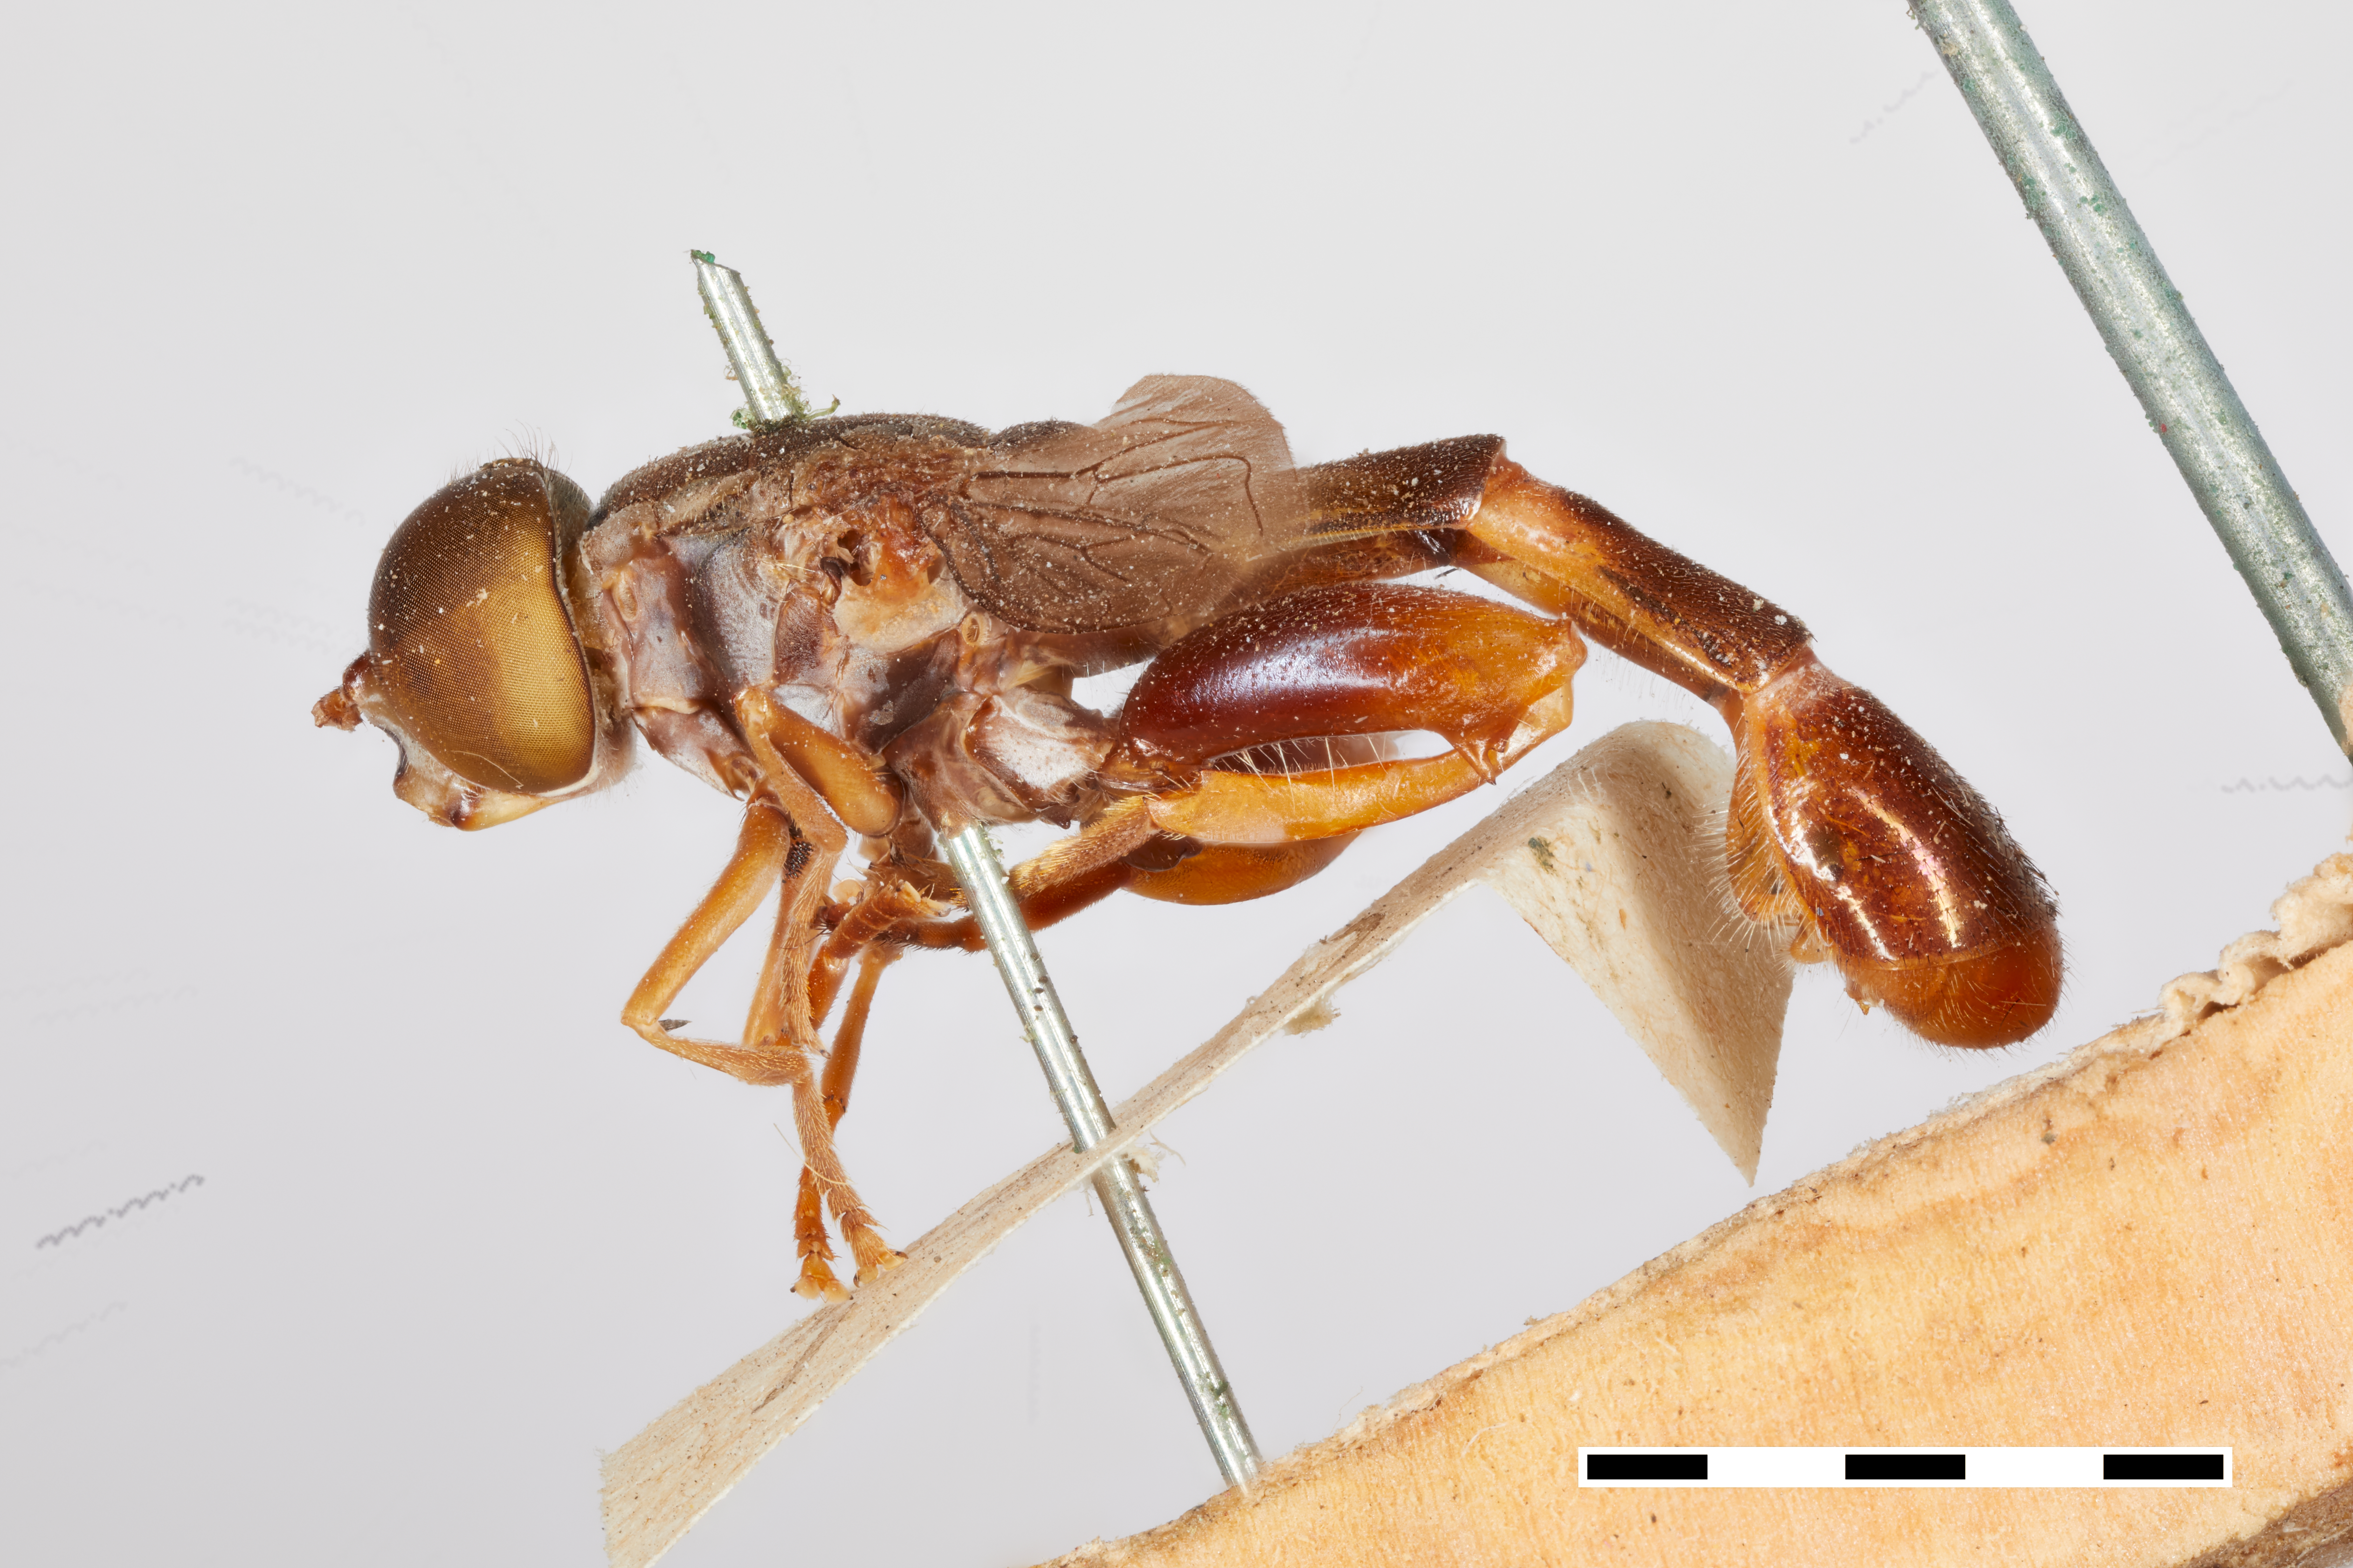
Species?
Senogaster comstocki
